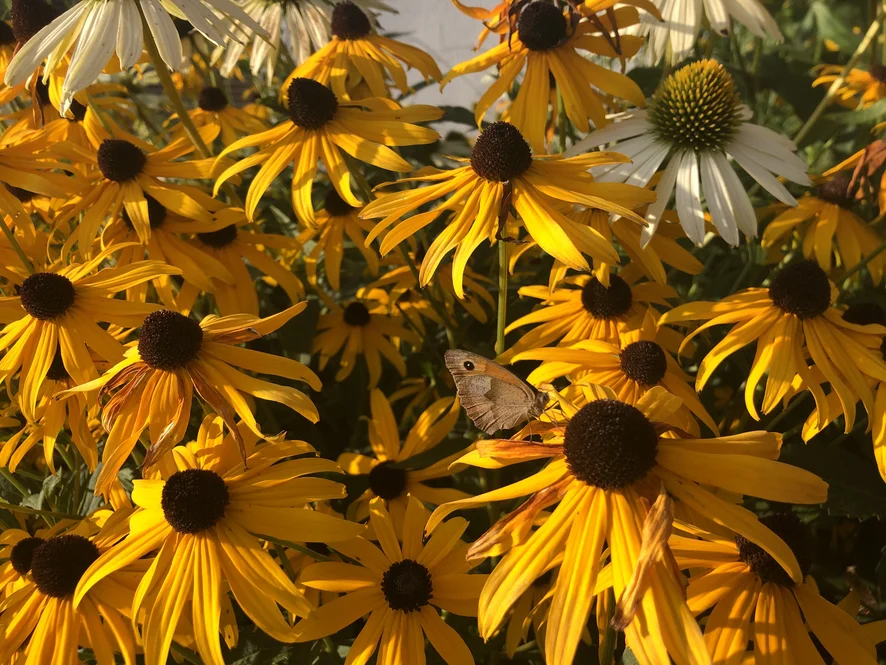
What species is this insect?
Maniola jurtina
